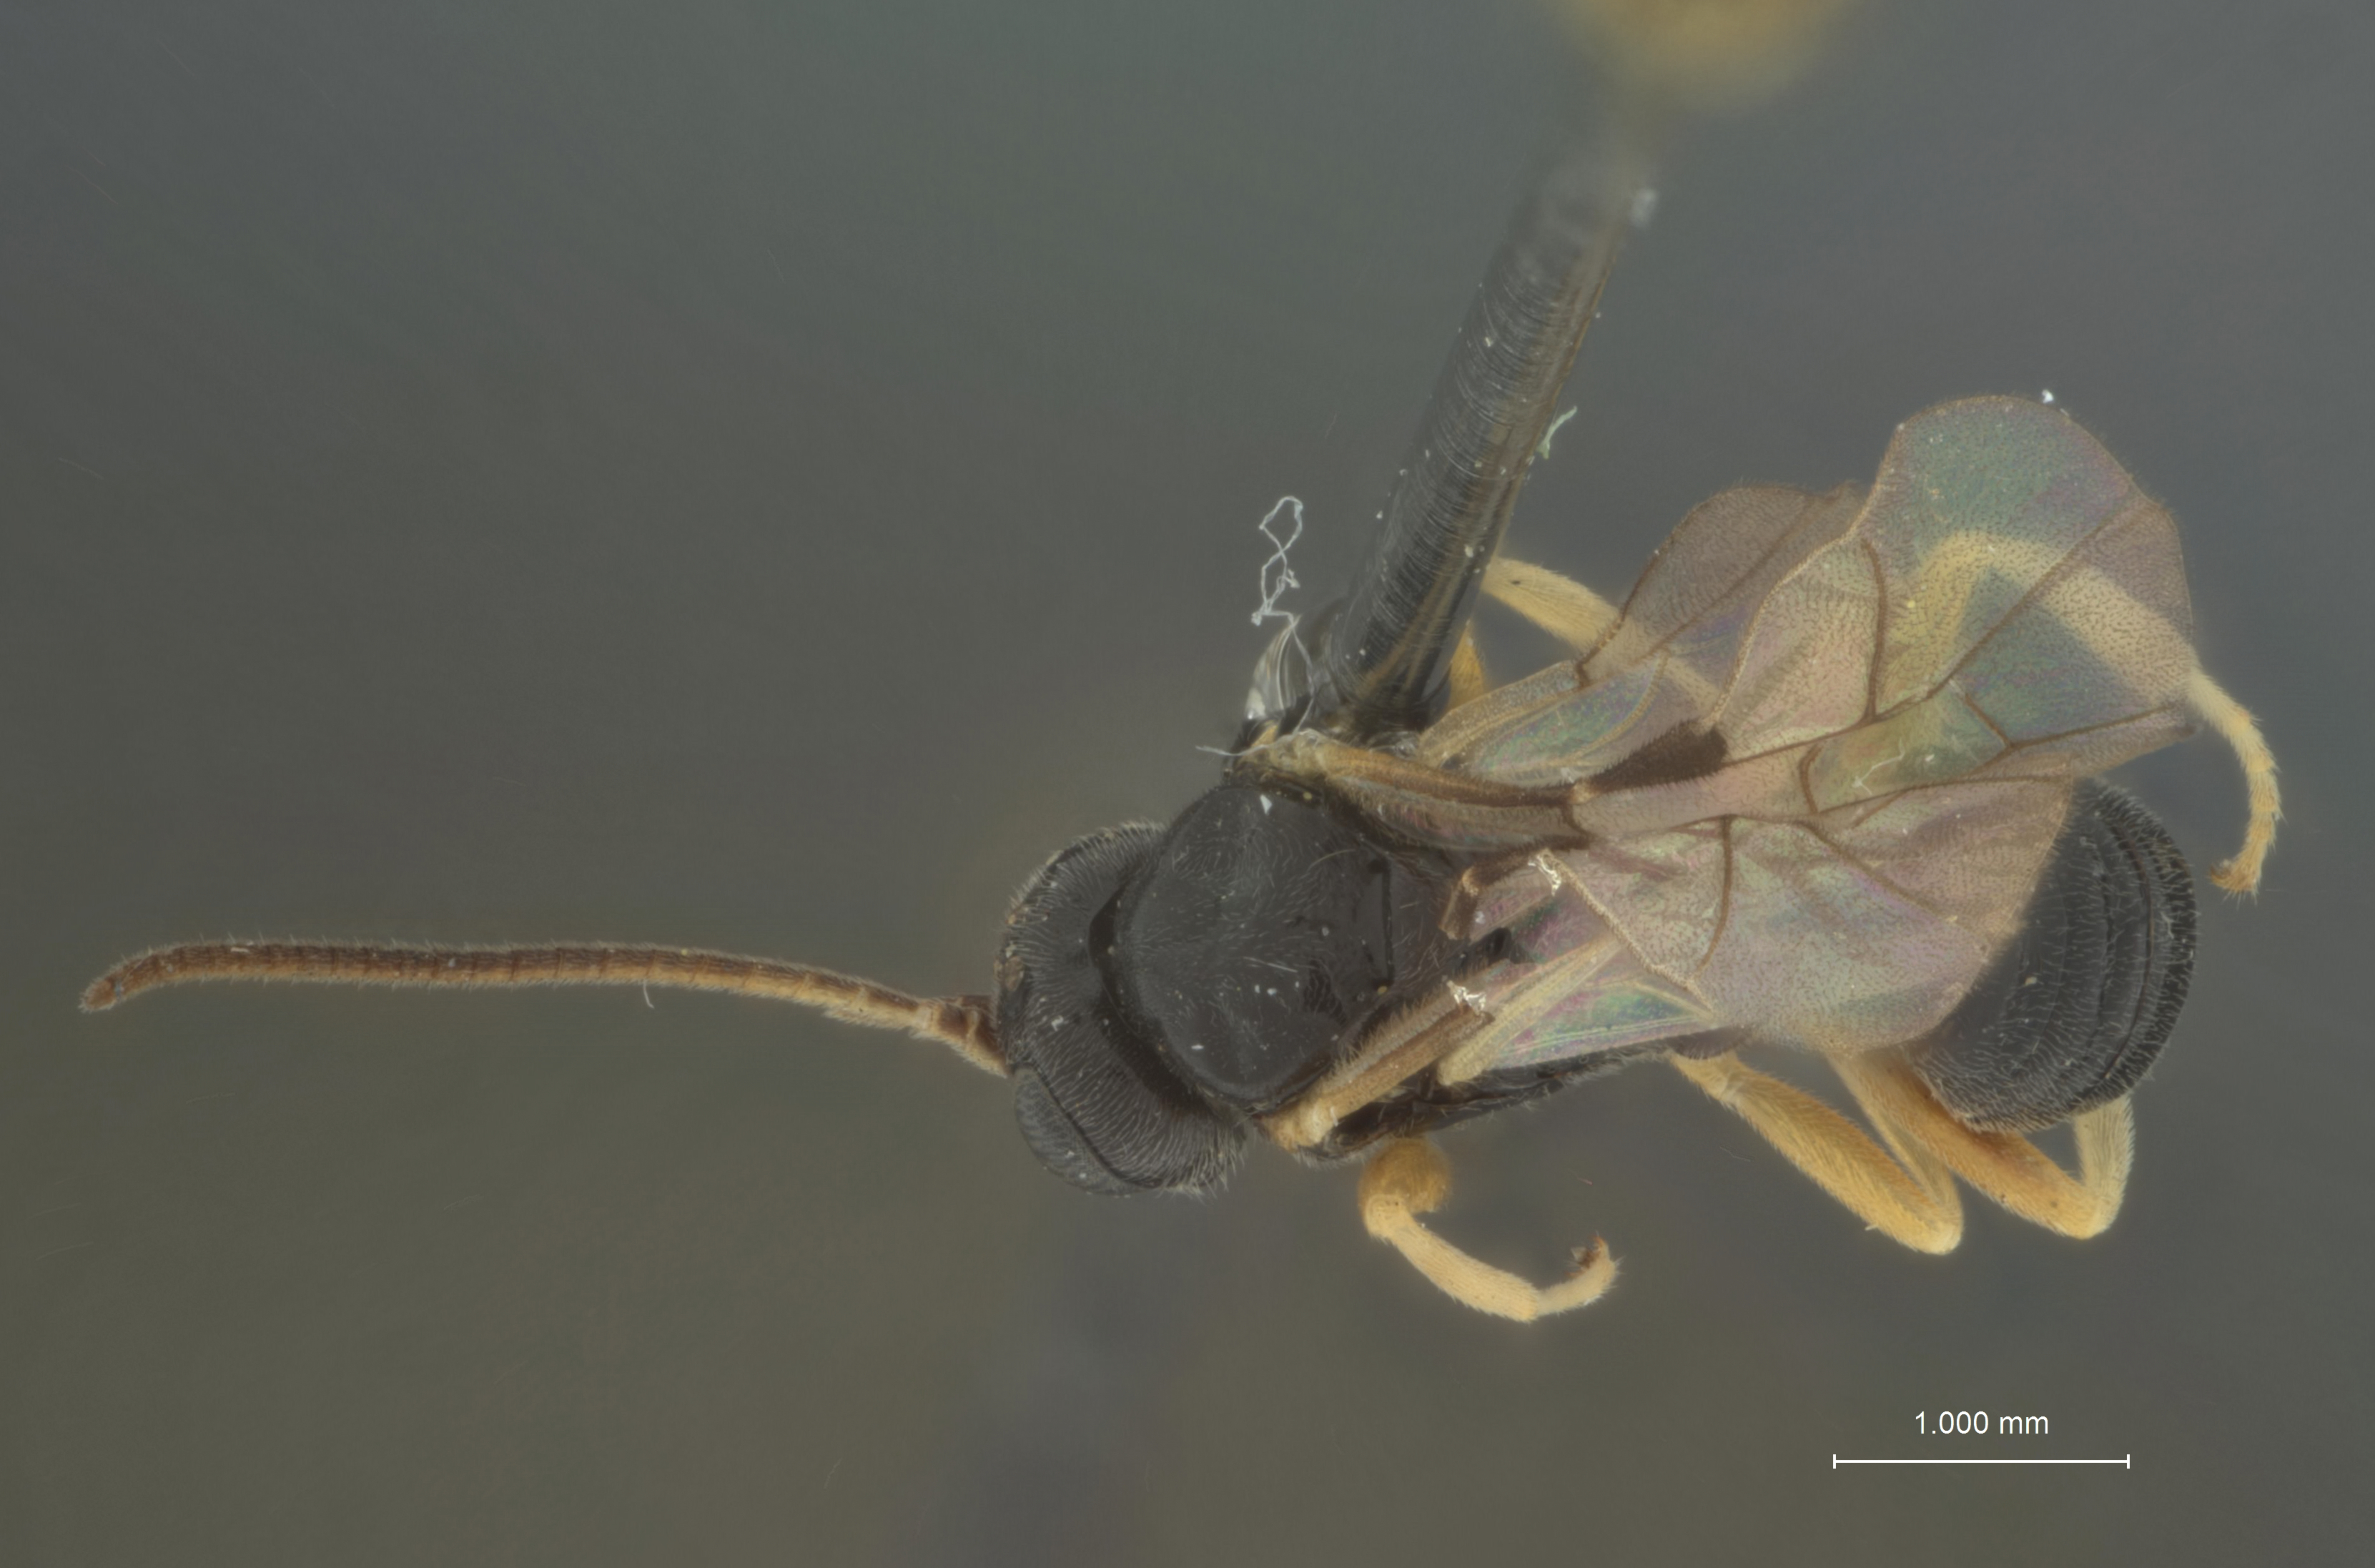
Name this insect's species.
Rhimphalea dubia
